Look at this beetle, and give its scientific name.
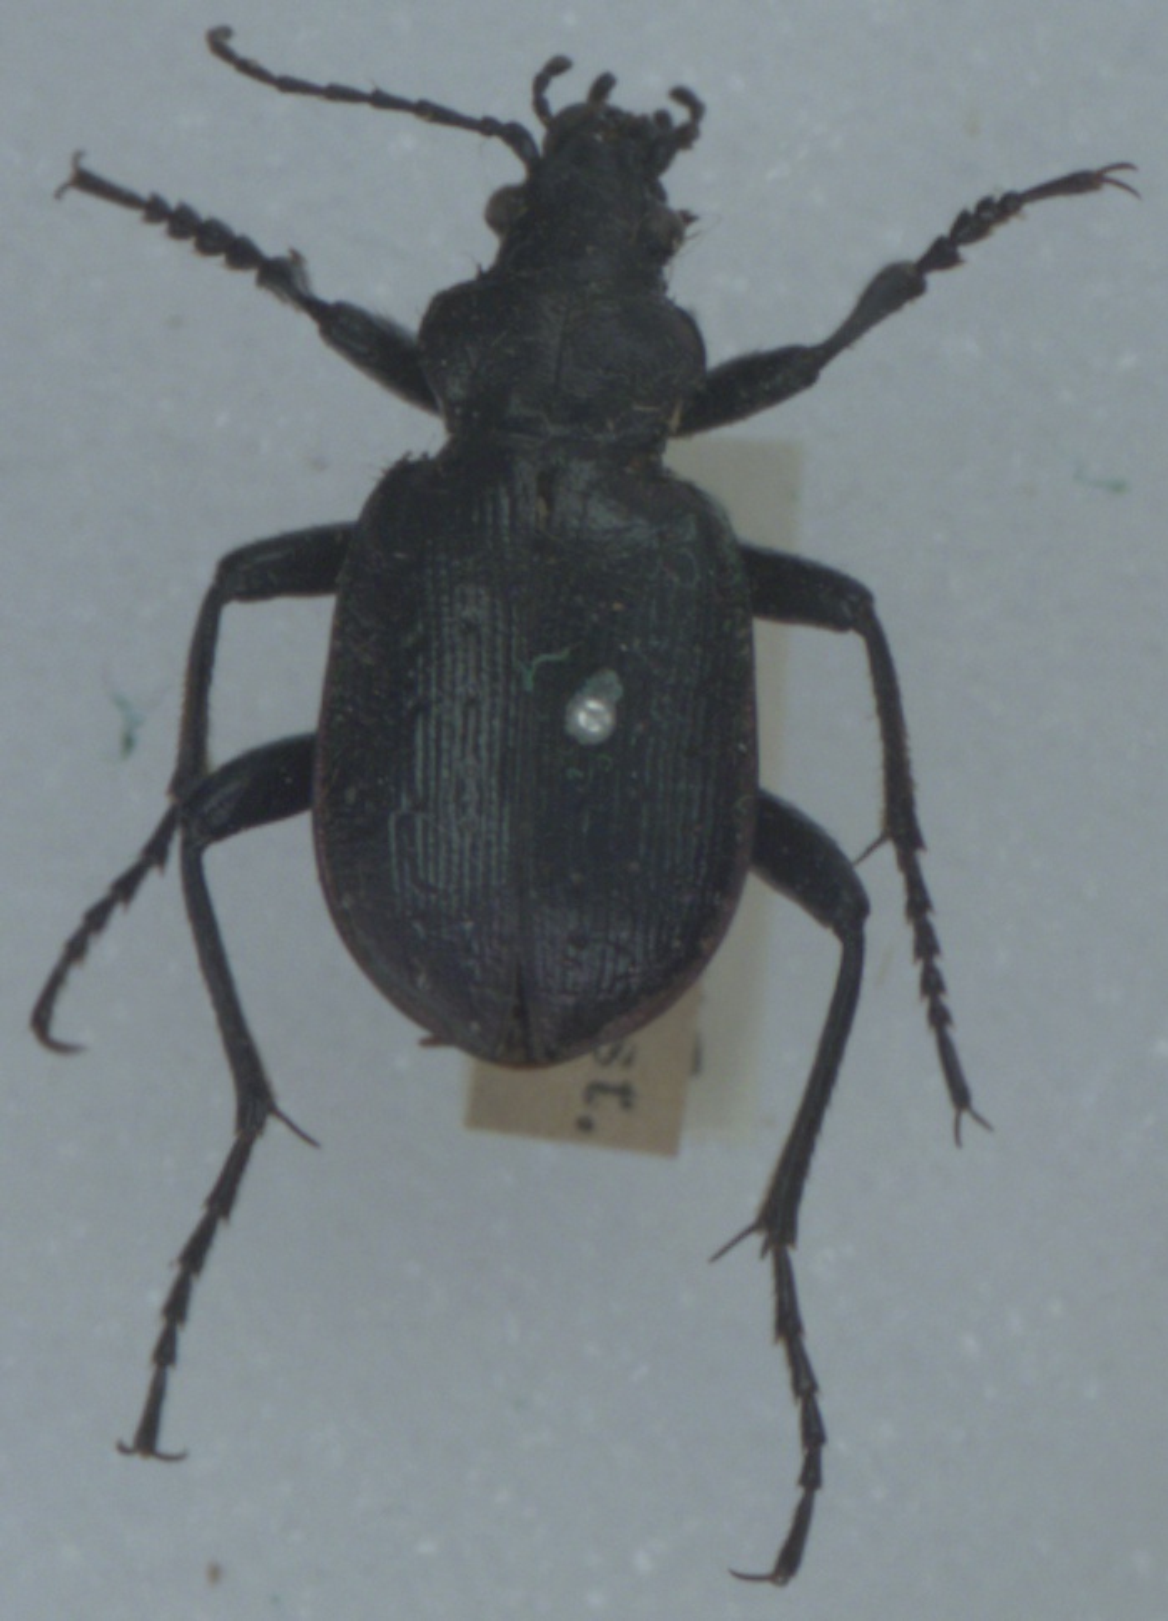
Calosoma inquisitor
